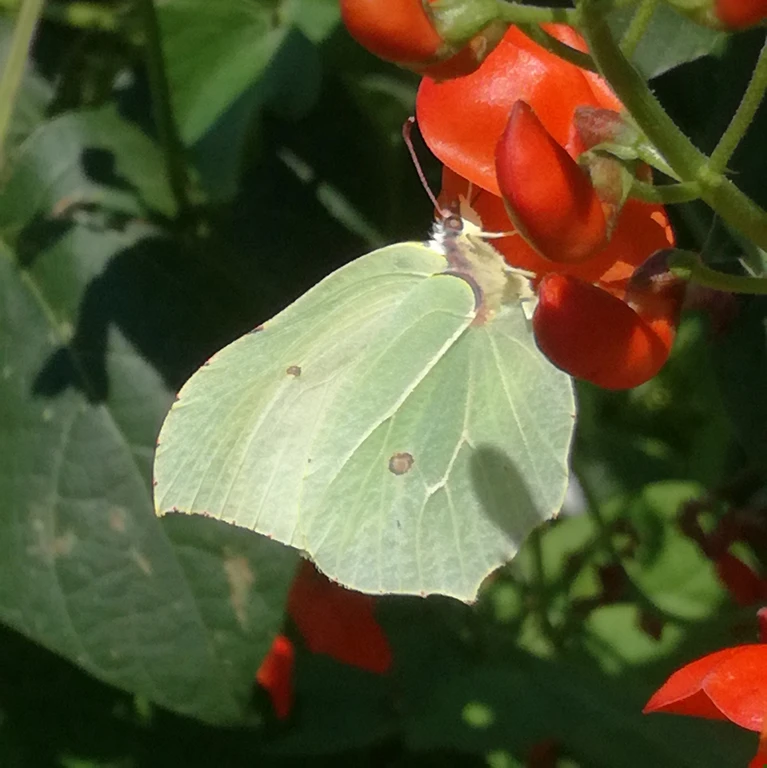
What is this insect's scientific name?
Gonepteryx rhamni
